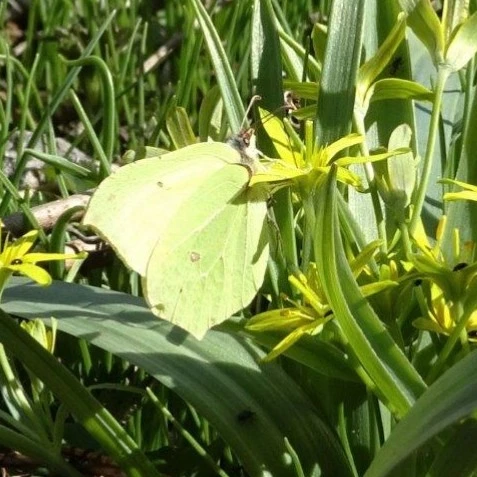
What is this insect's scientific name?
Gonepteryx rhamni
